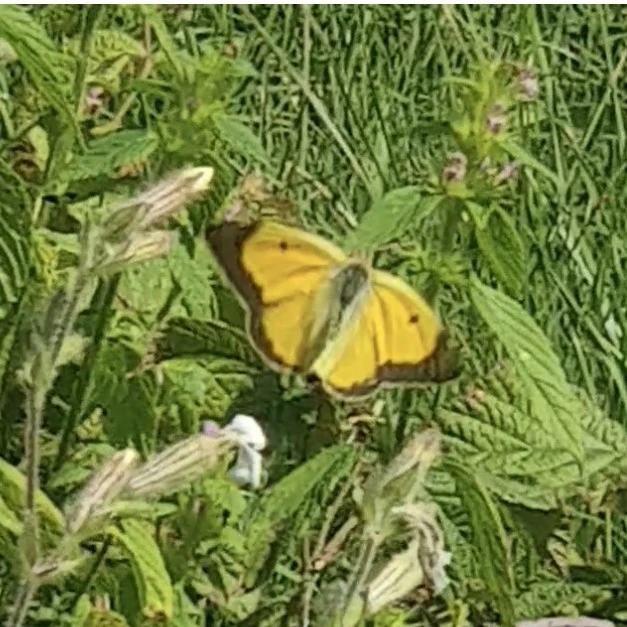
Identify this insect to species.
Colias croceus
